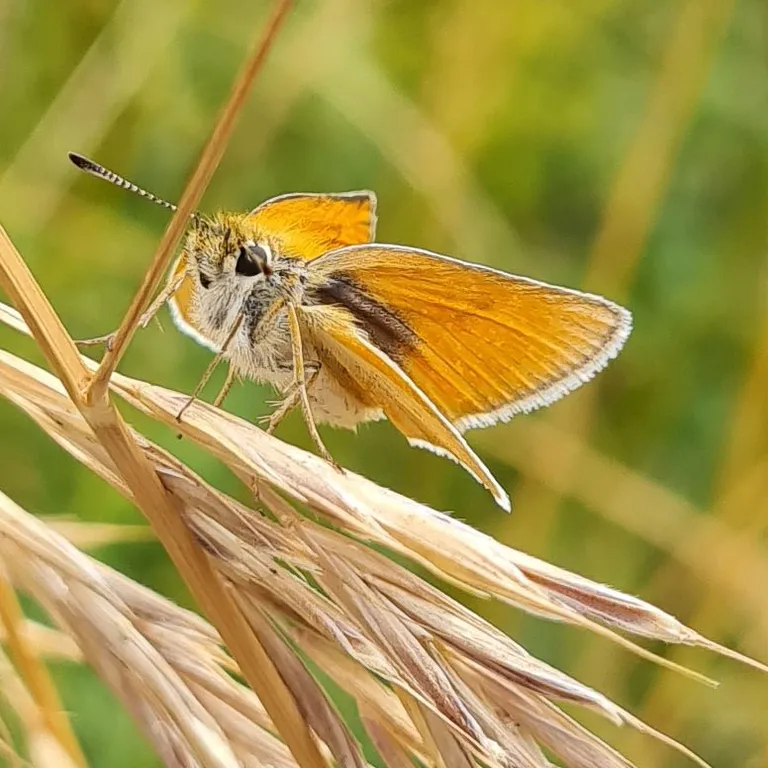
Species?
Thymelicus lineola
